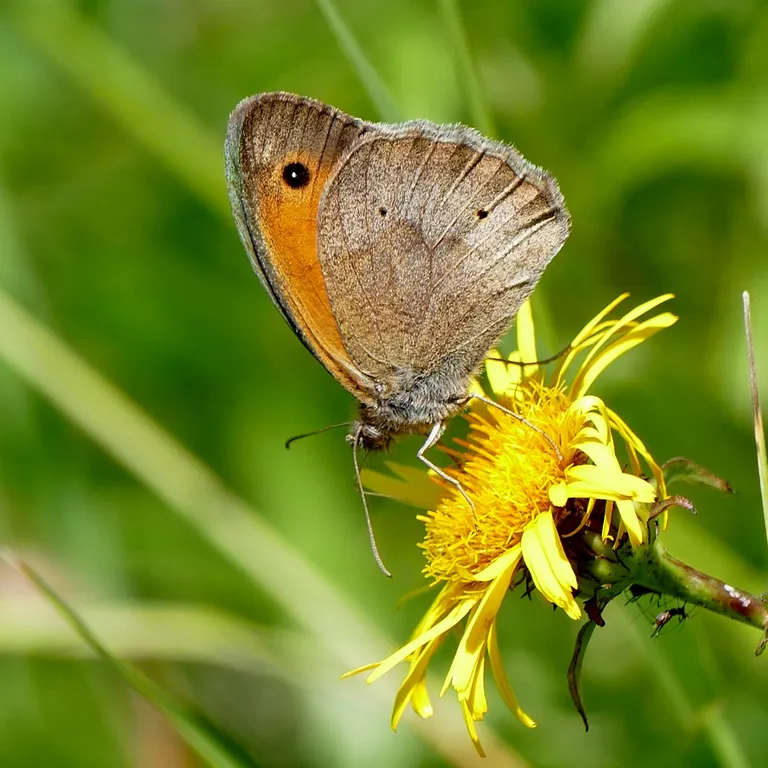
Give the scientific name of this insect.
Maniola jurtina
